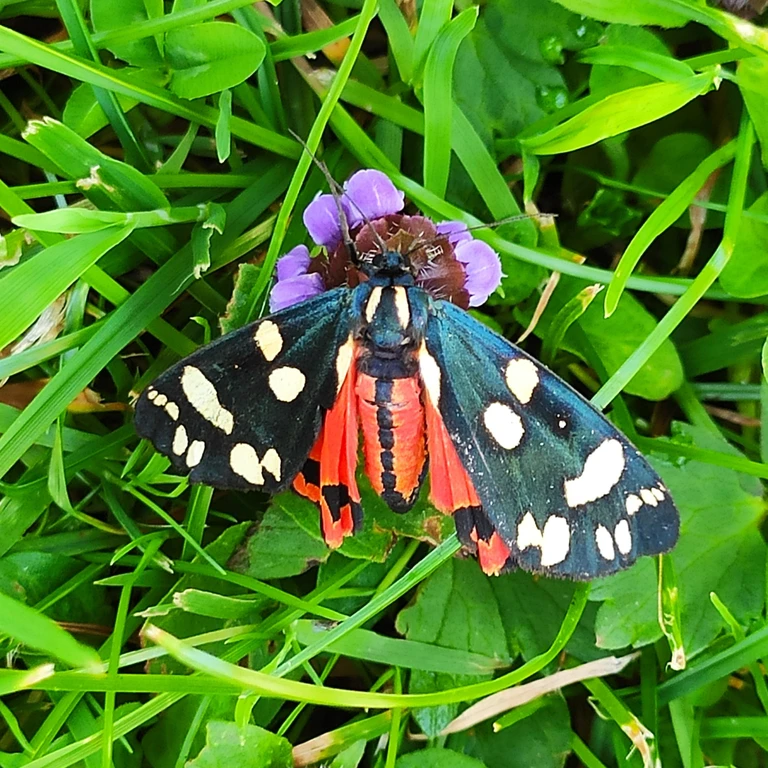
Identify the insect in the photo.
Callimorpha dominula
